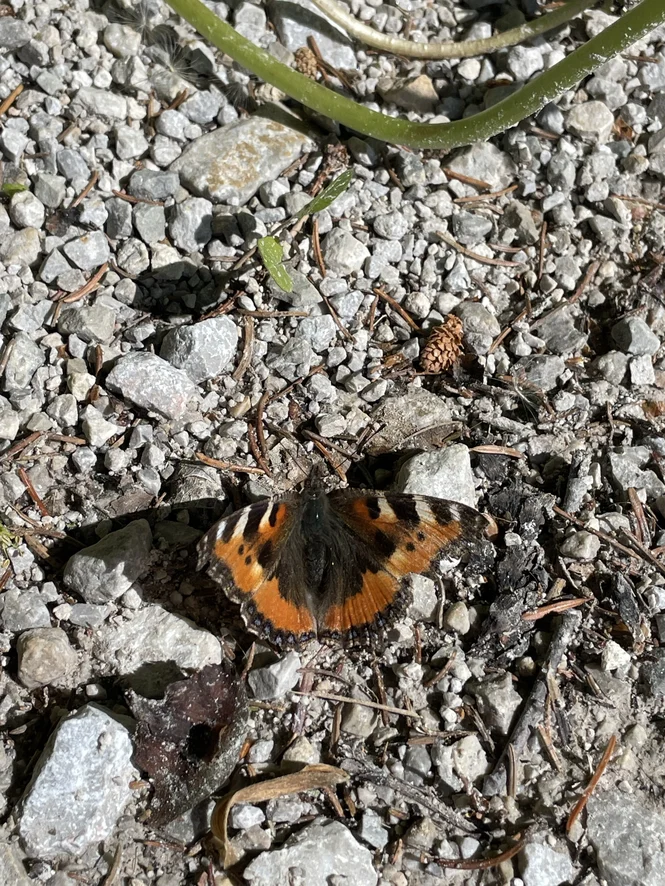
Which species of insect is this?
Aglais urticae
